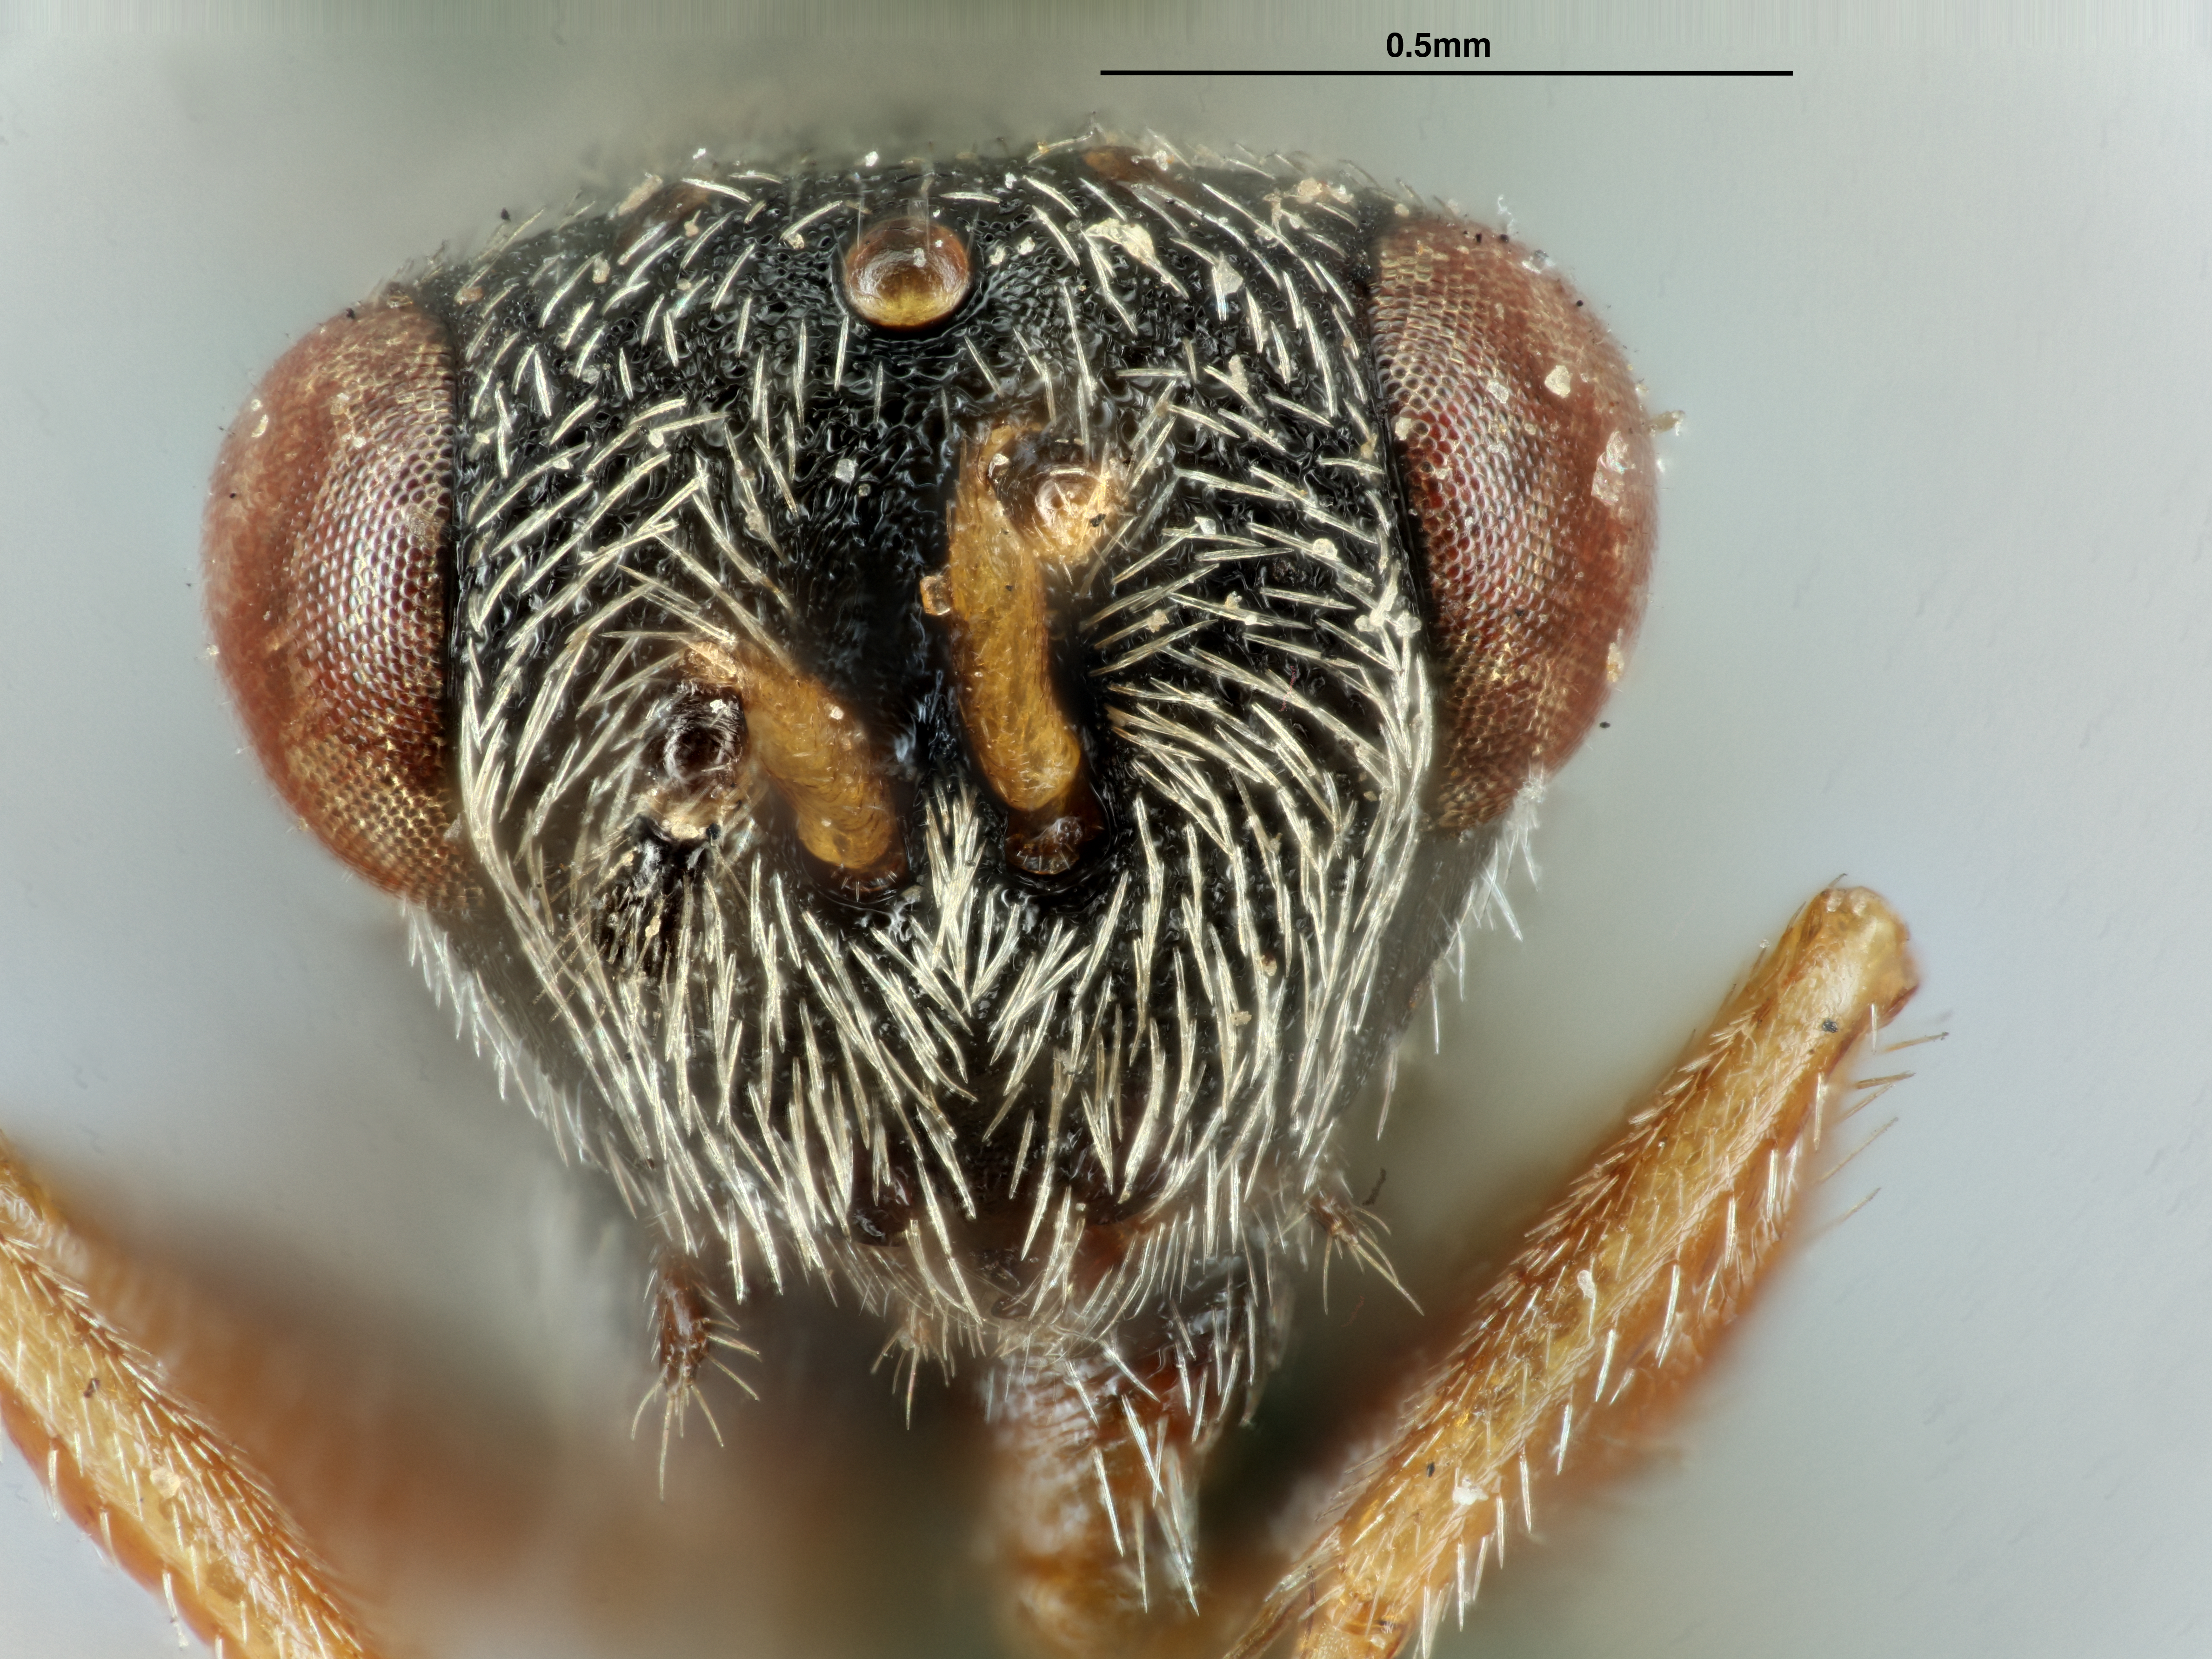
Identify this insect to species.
Isosoma montanum
